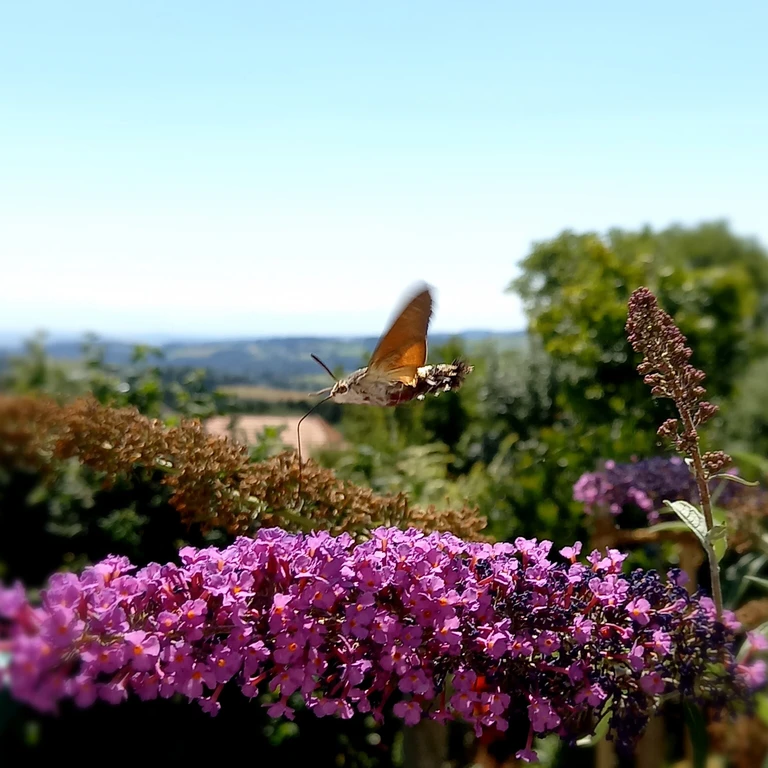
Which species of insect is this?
Macroglossum stellatarum
